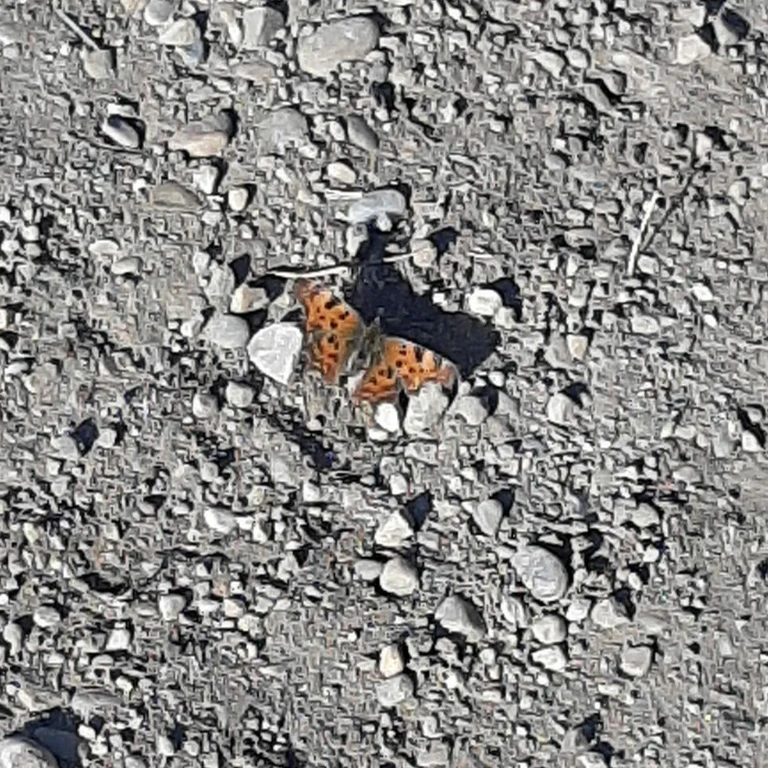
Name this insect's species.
Polygonia c-album
